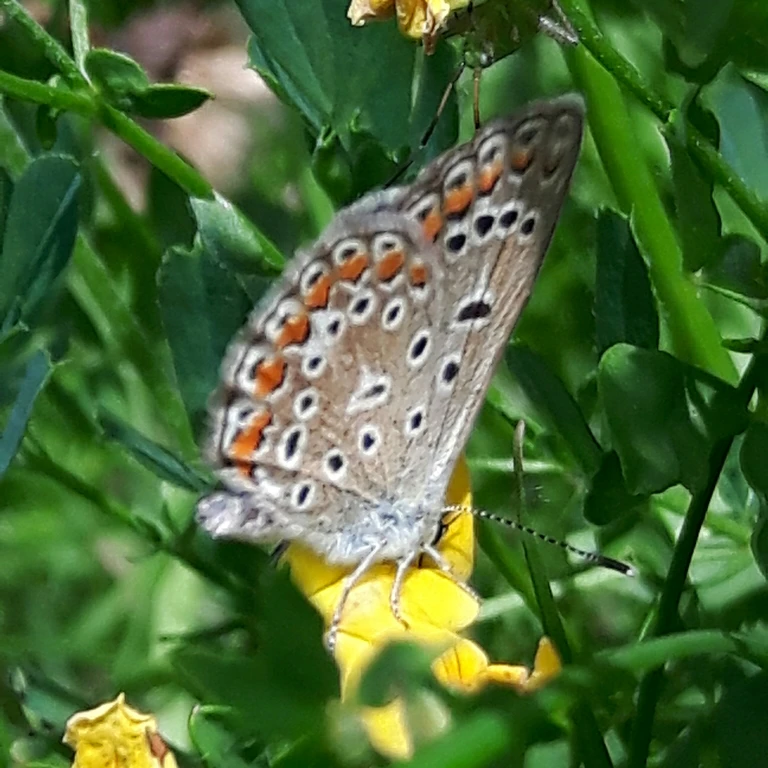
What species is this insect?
Polyommatus icarus
